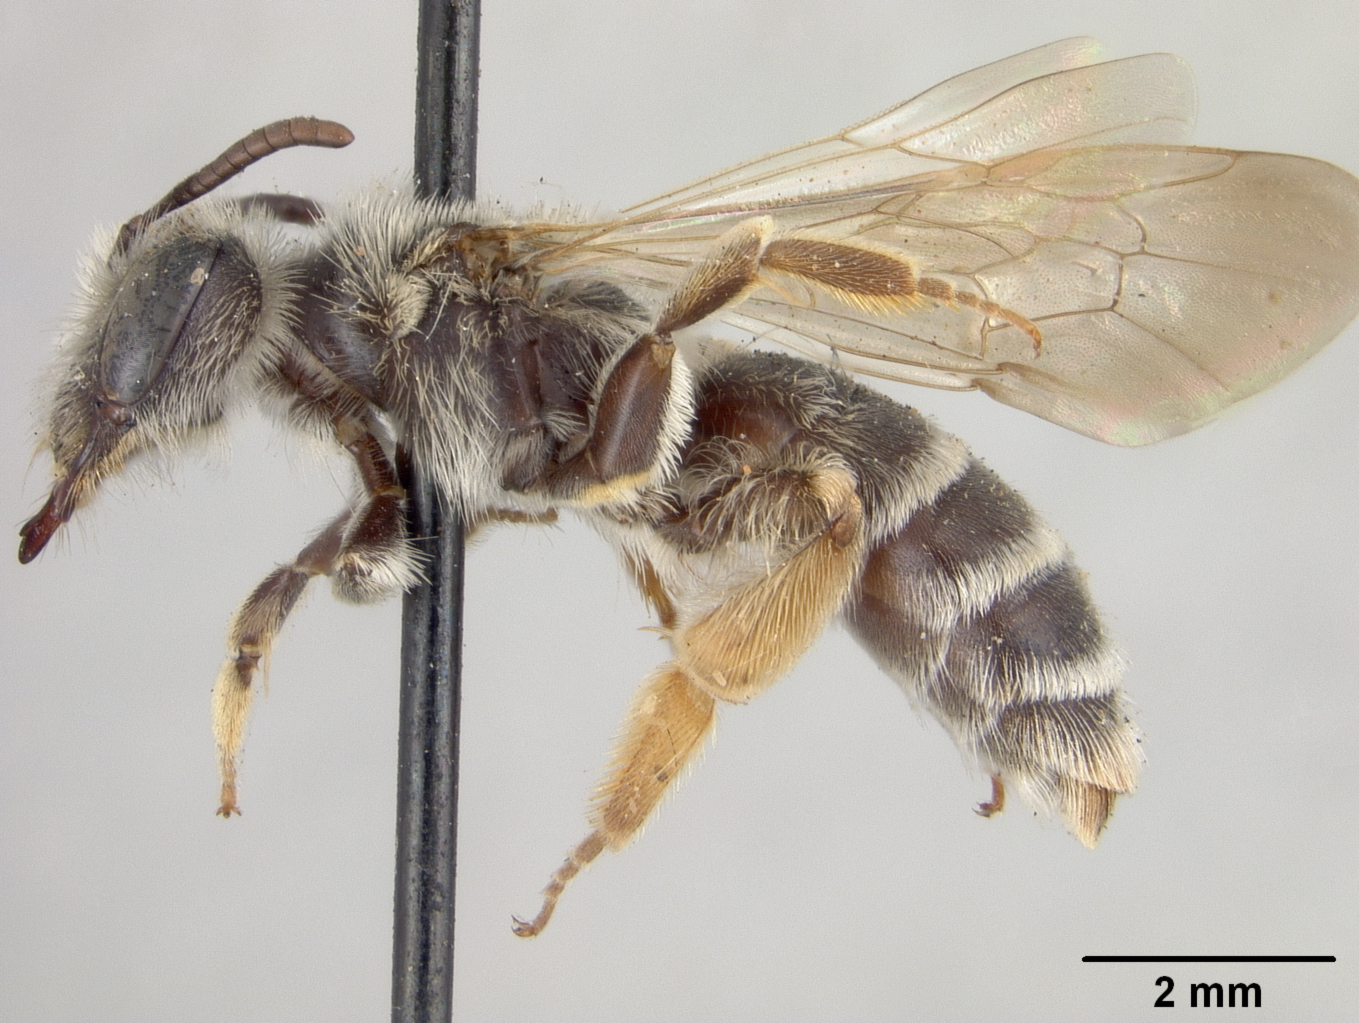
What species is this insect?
Andrena montrosensis
